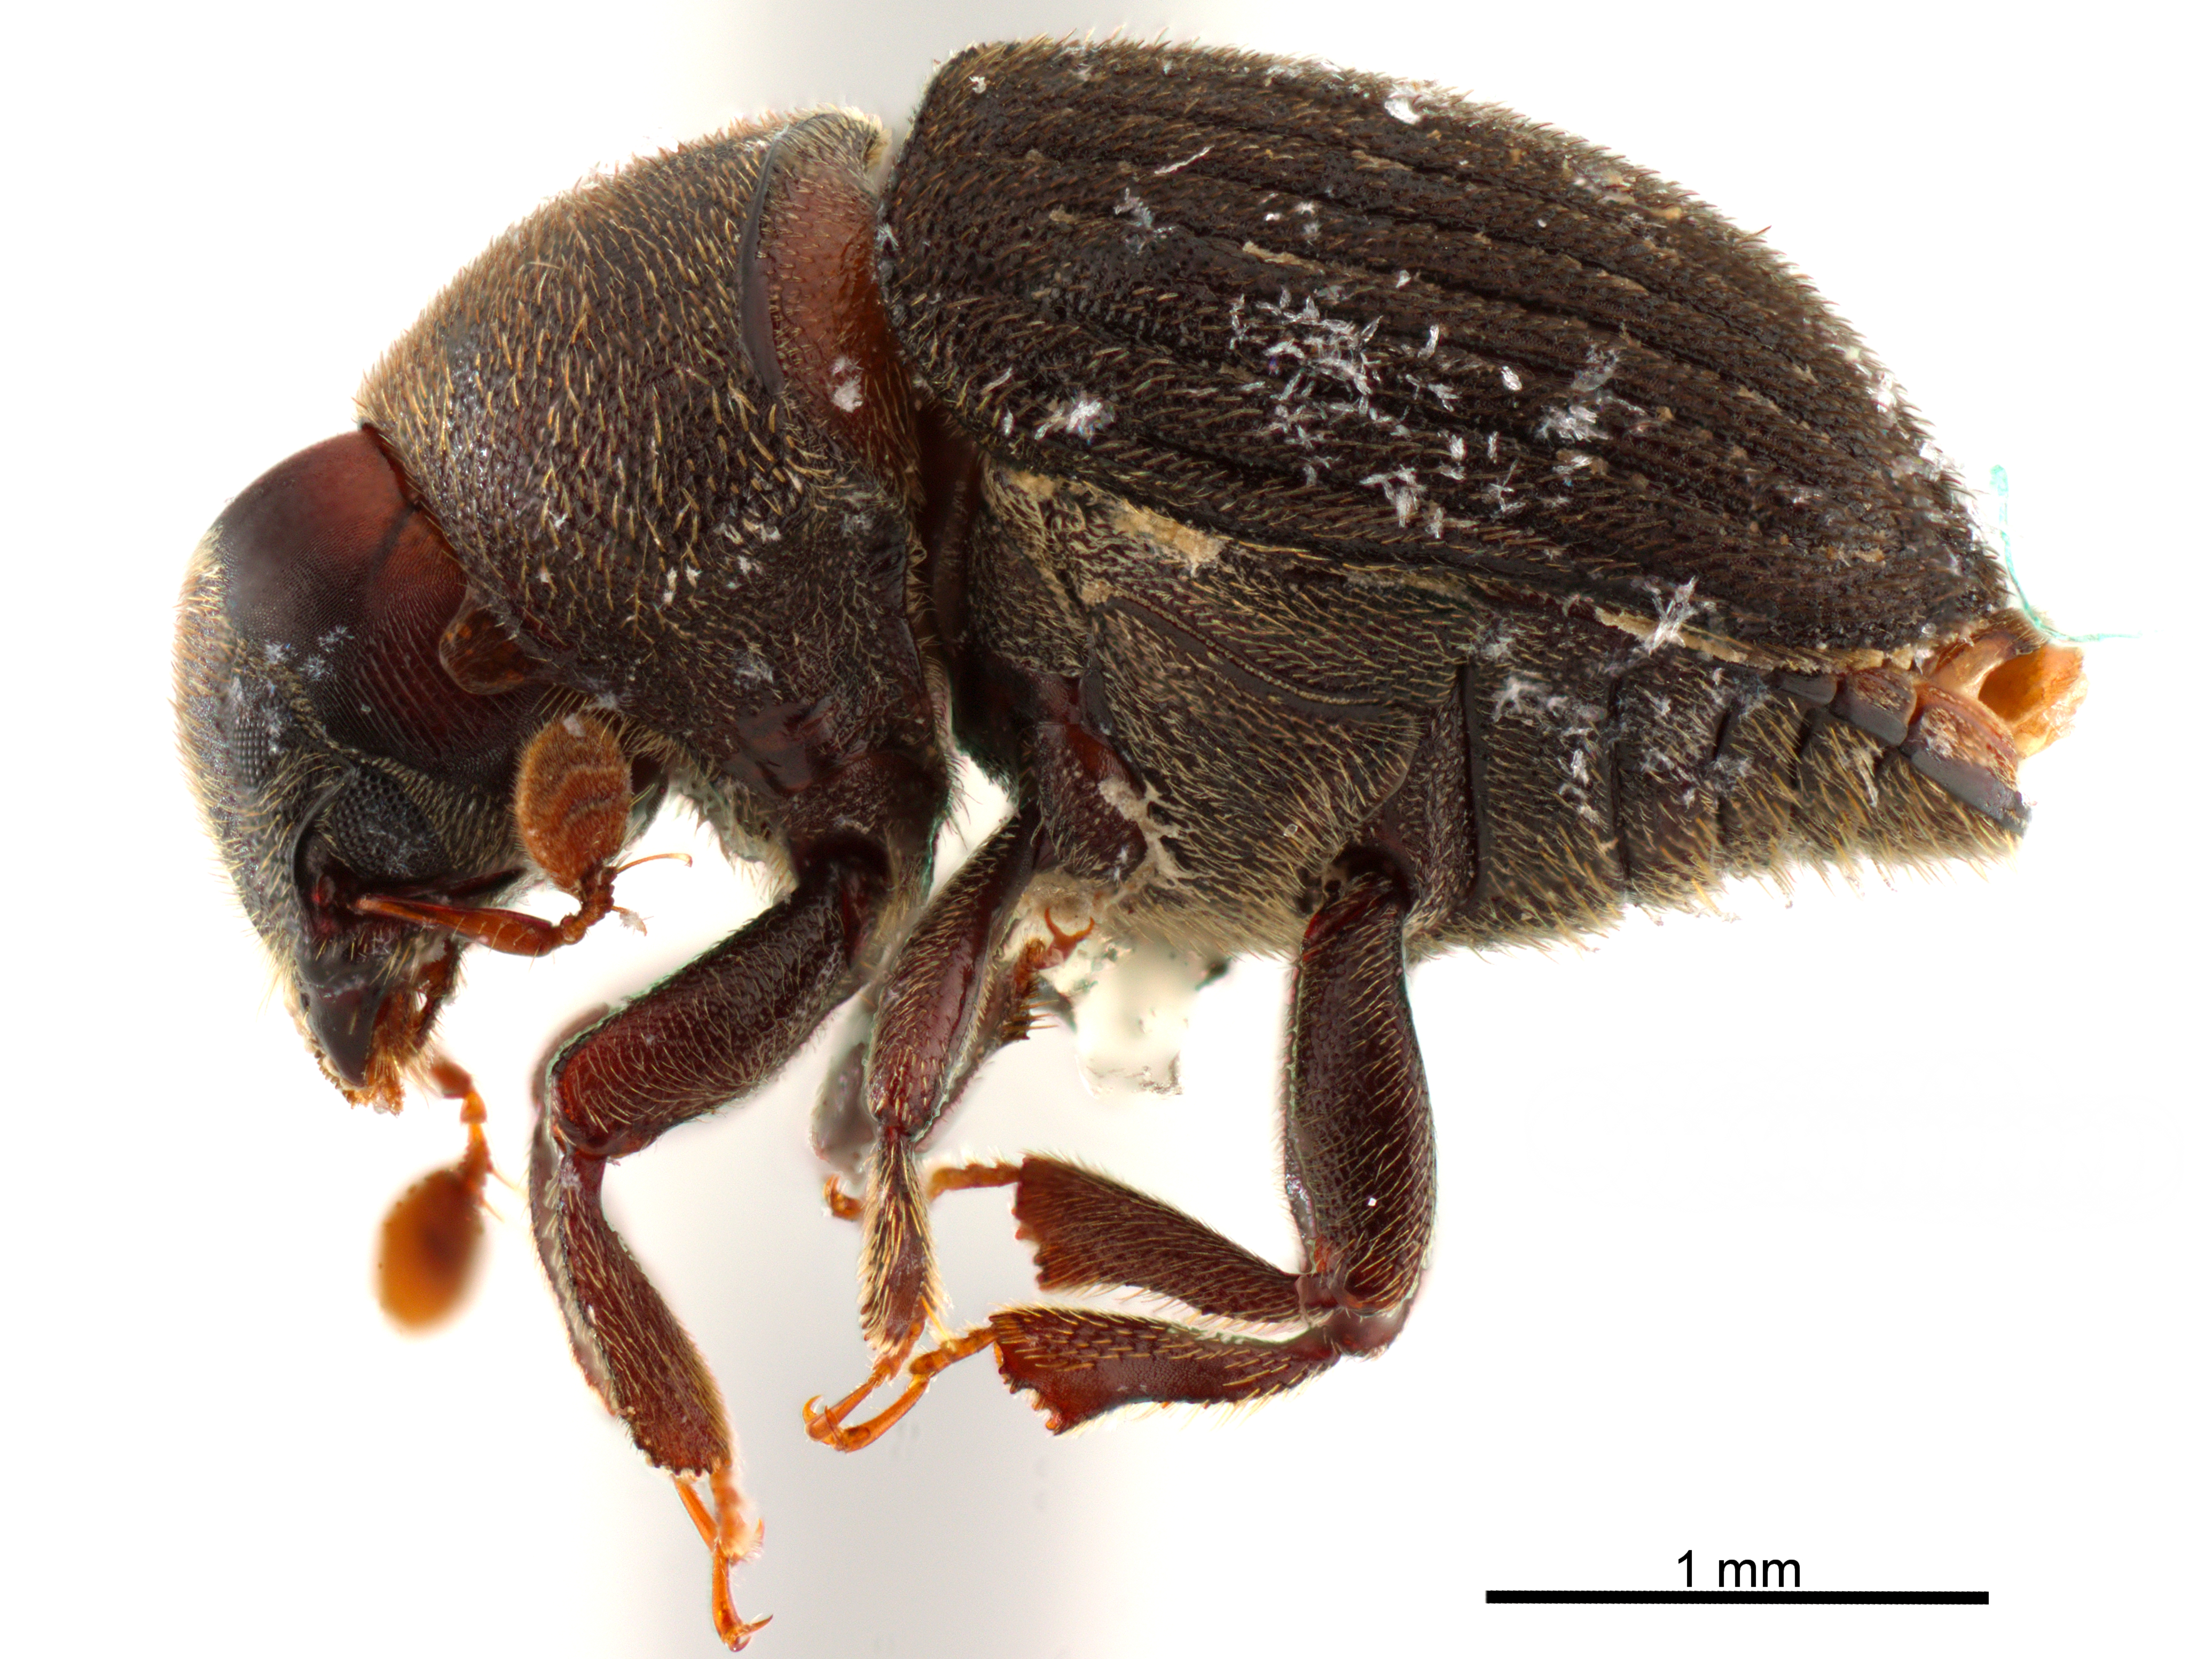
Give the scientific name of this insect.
Phrixosoma frustrata
